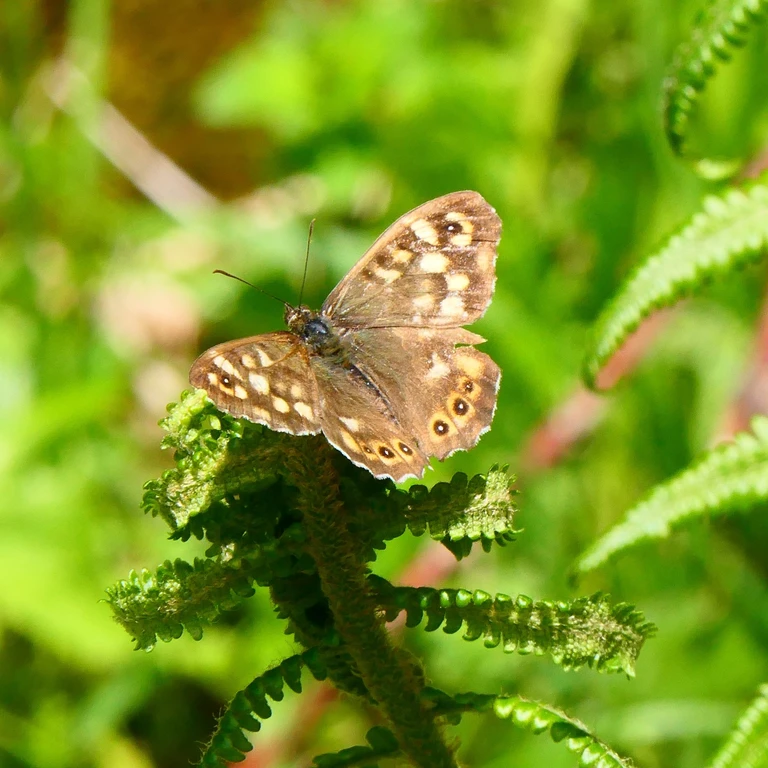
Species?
Pararge aegeria
